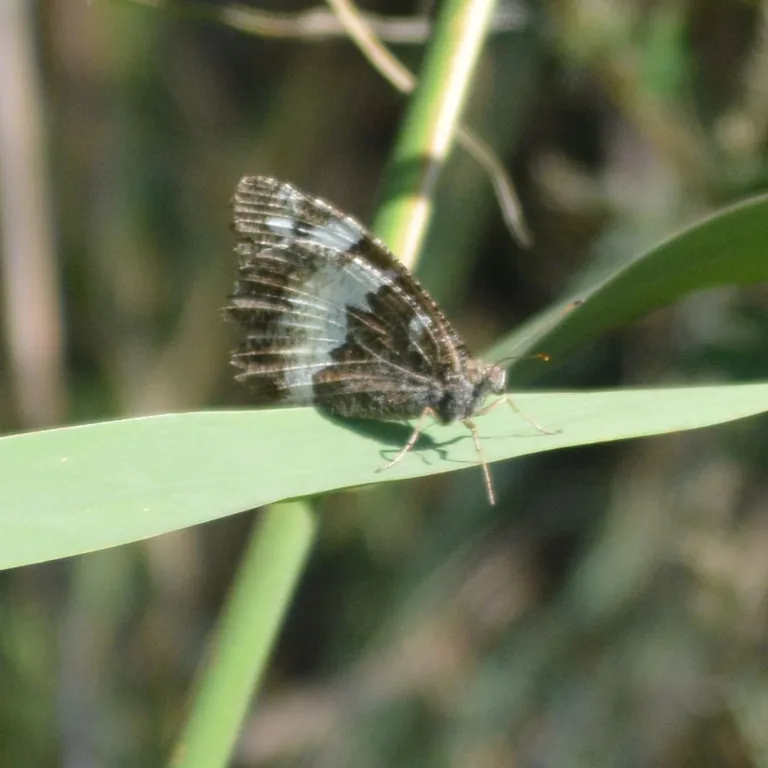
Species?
Brintesia circe
